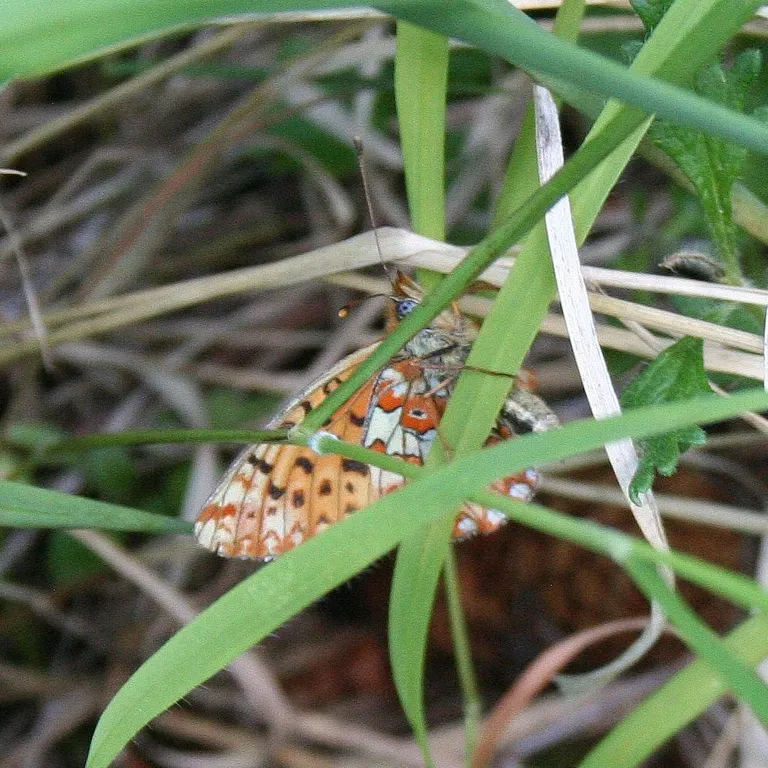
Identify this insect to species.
Boloria euphrosyne (also Clossiana euphrosyne)
